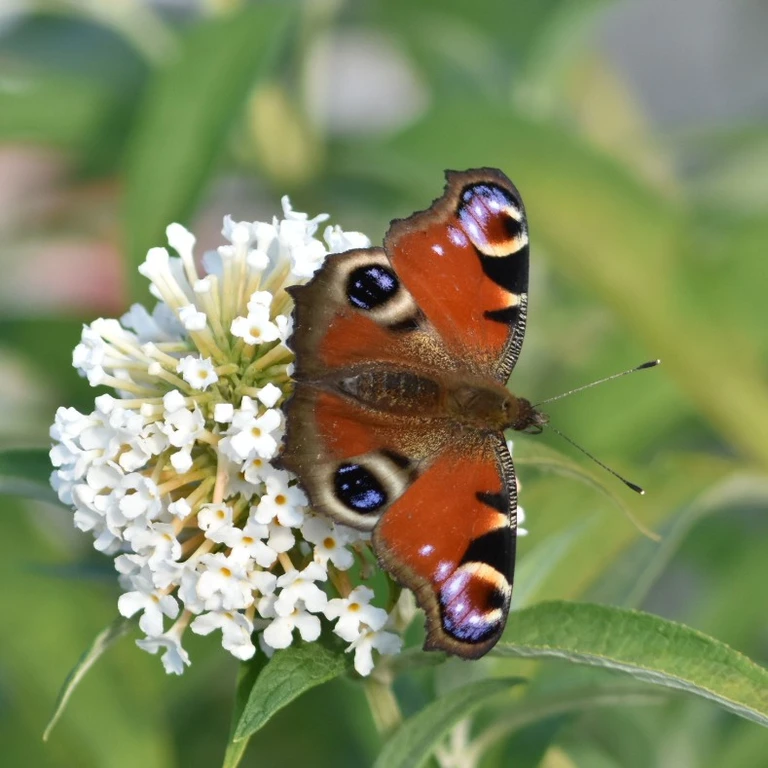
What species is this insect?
Aglais io
